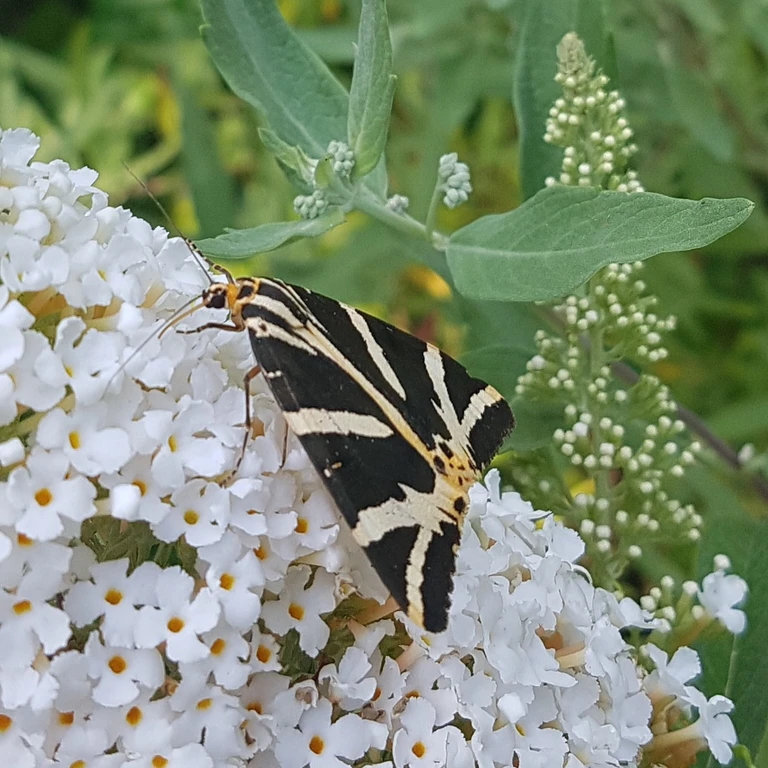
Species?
Euplagia quadripunctaria
